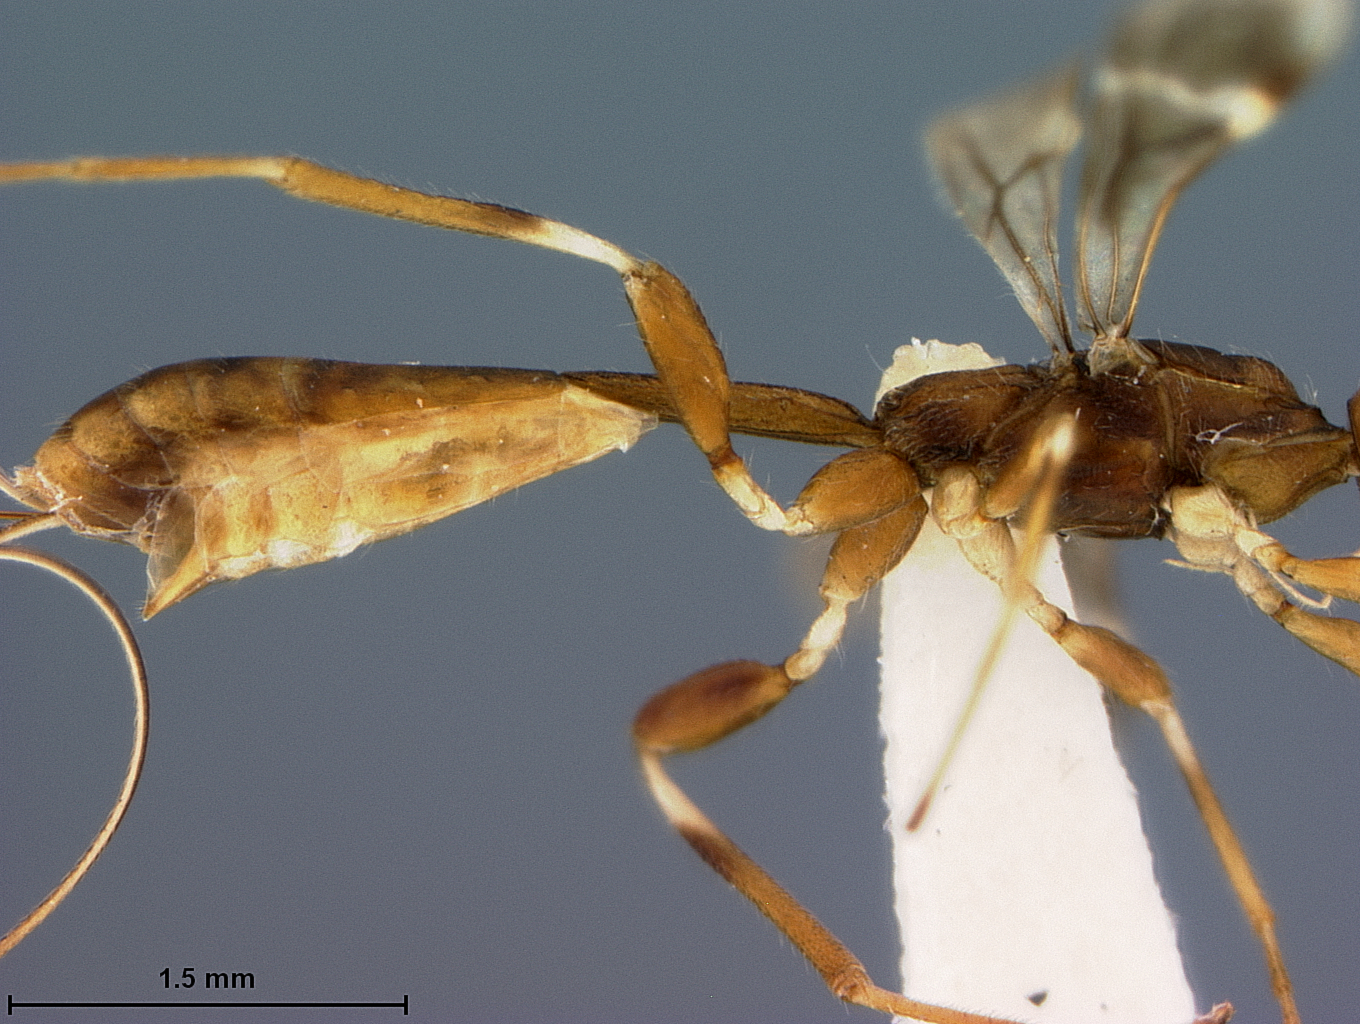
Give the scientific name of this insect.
Spathius calligaster
